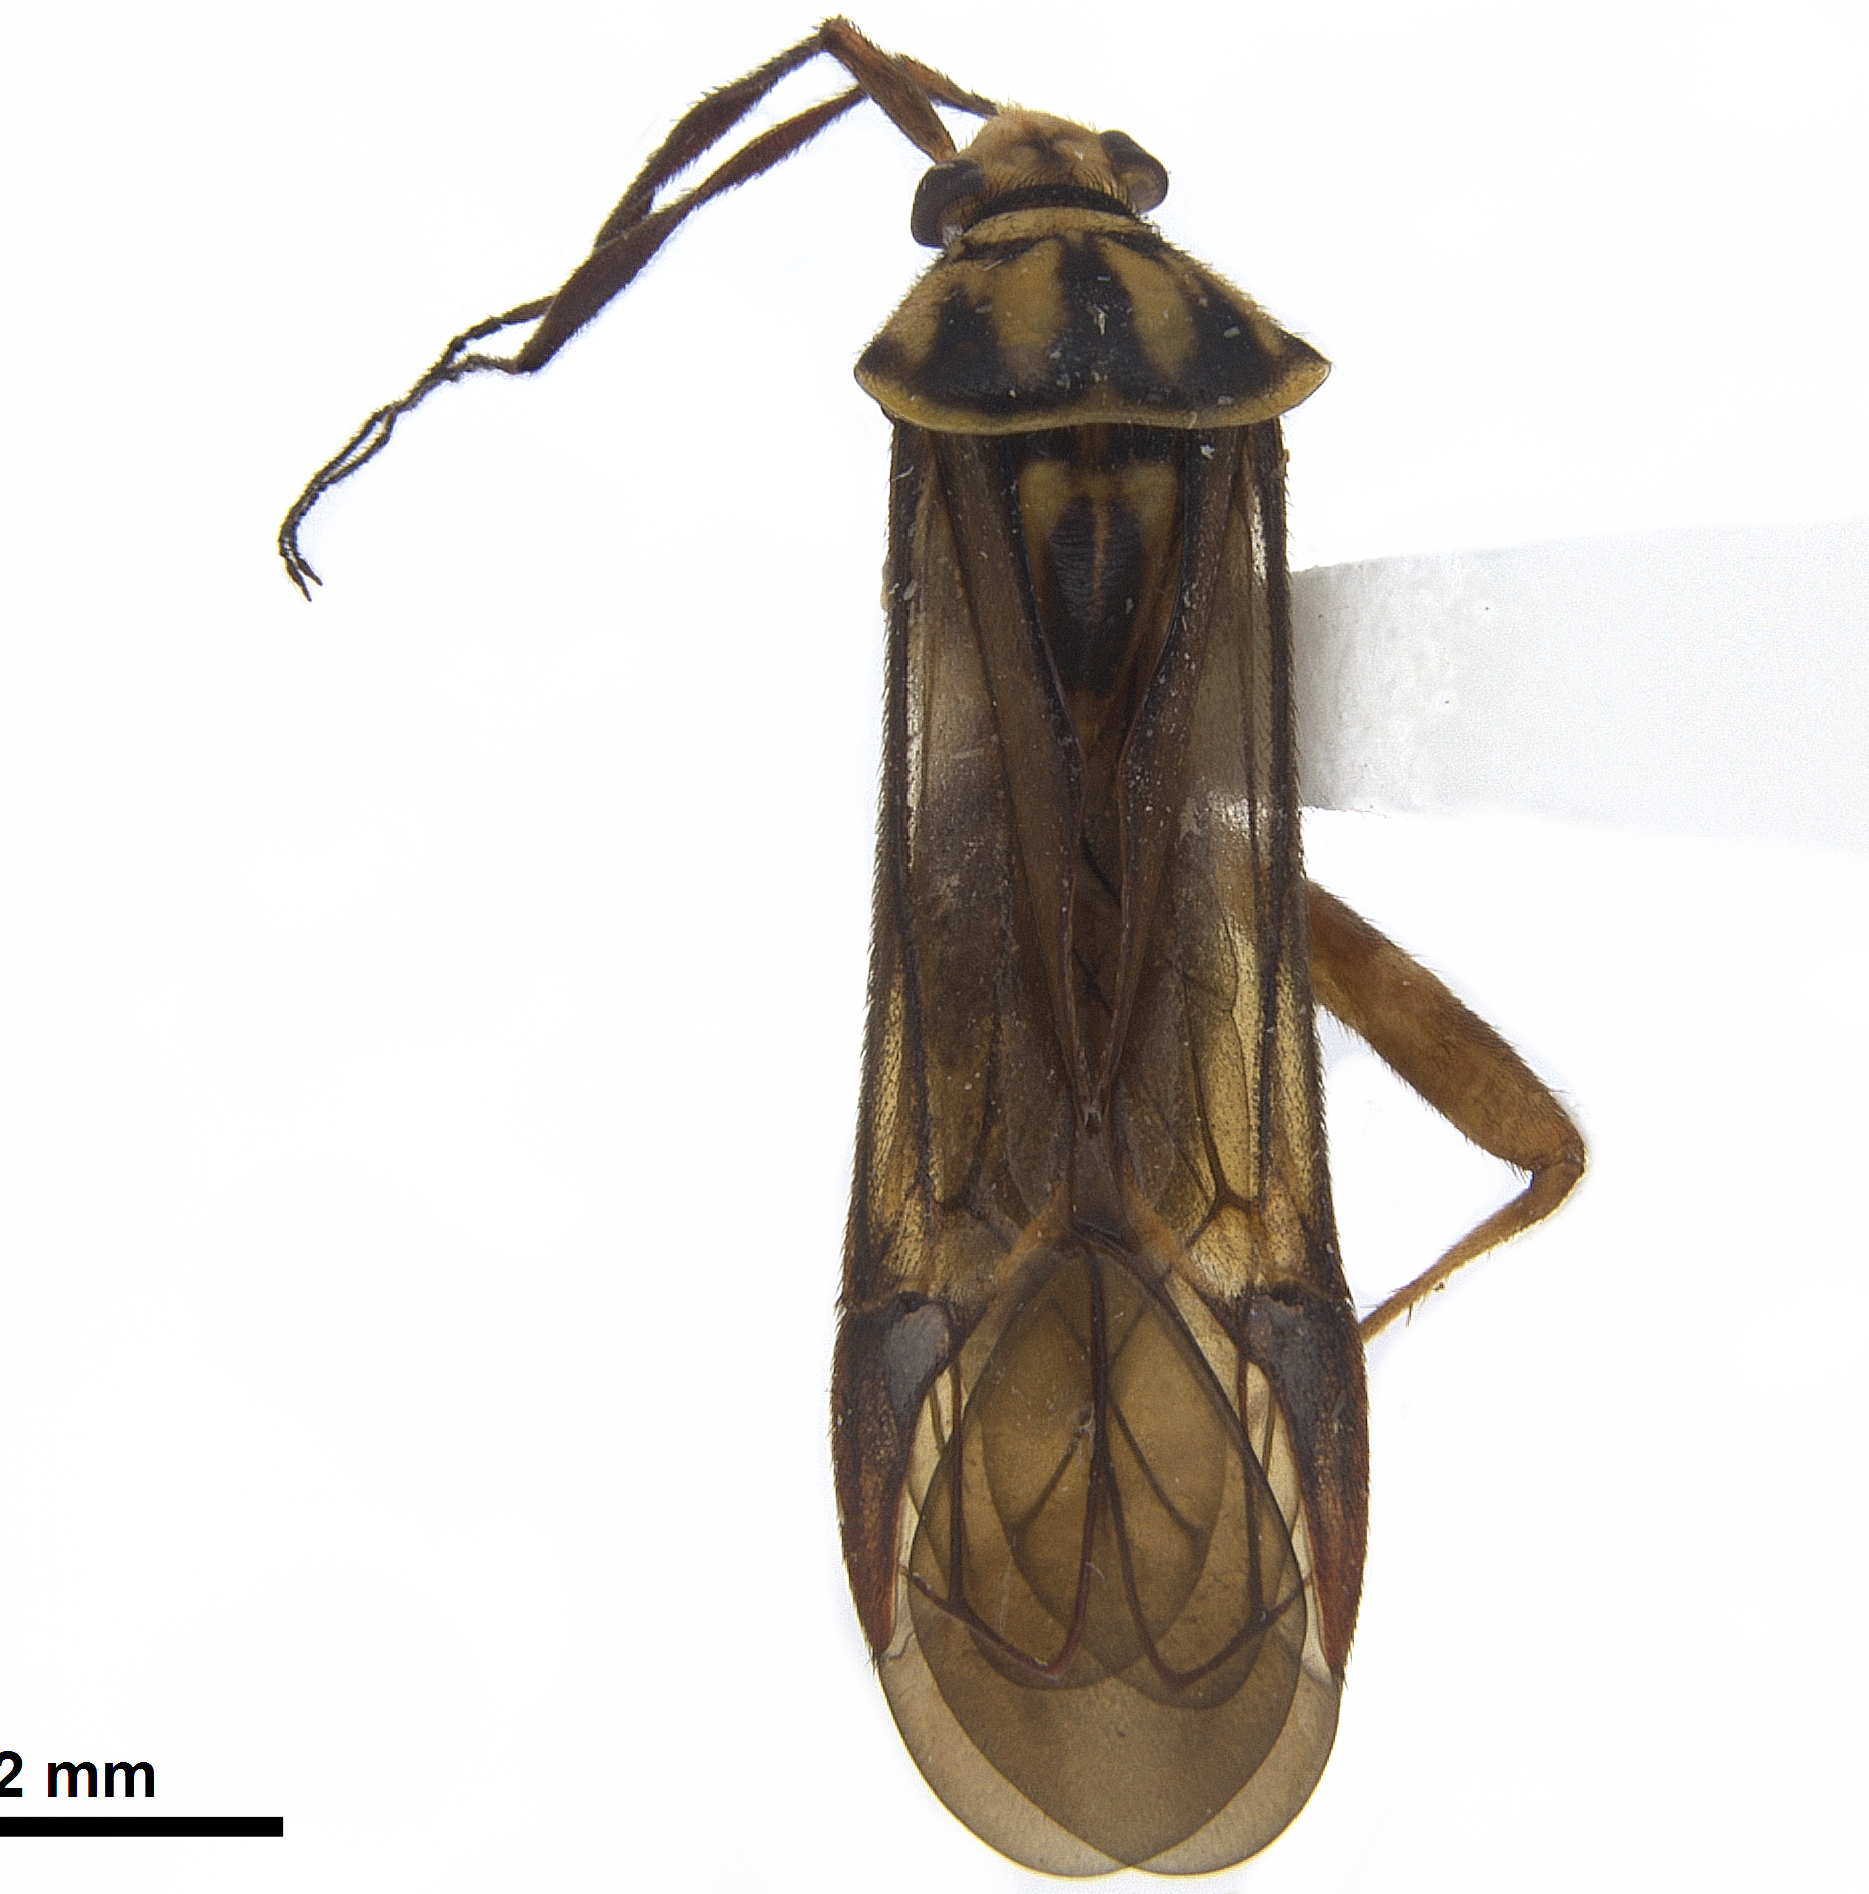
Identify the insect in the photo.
Iridopeplus pellucidipennis
